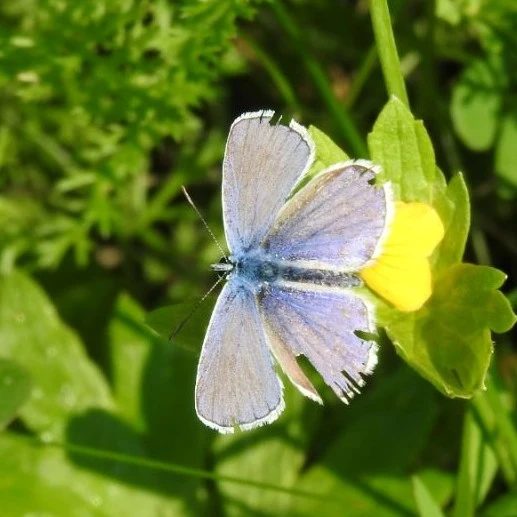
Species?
Polyommatus icarus
